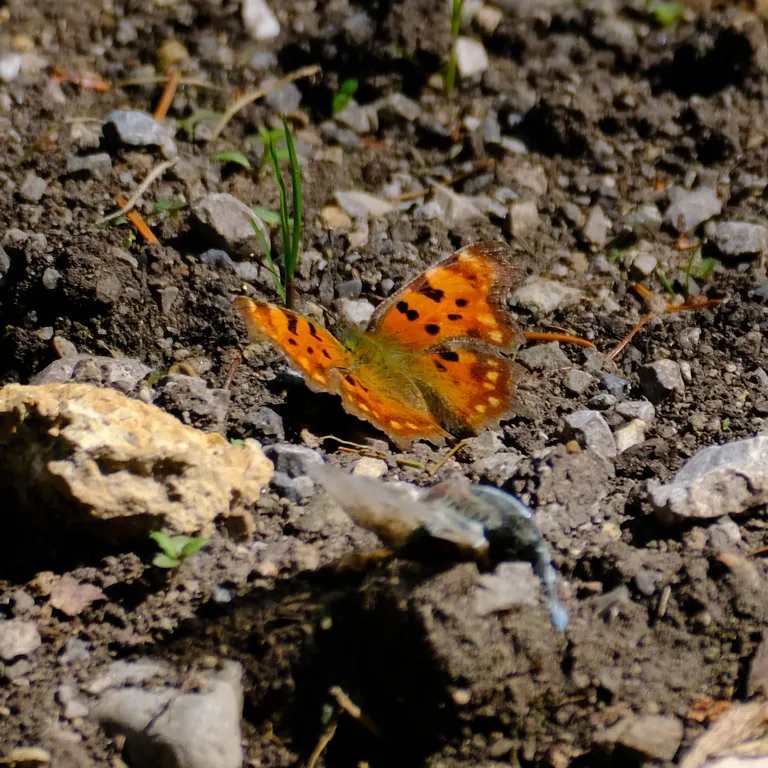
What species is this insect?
Polygonia c-album
